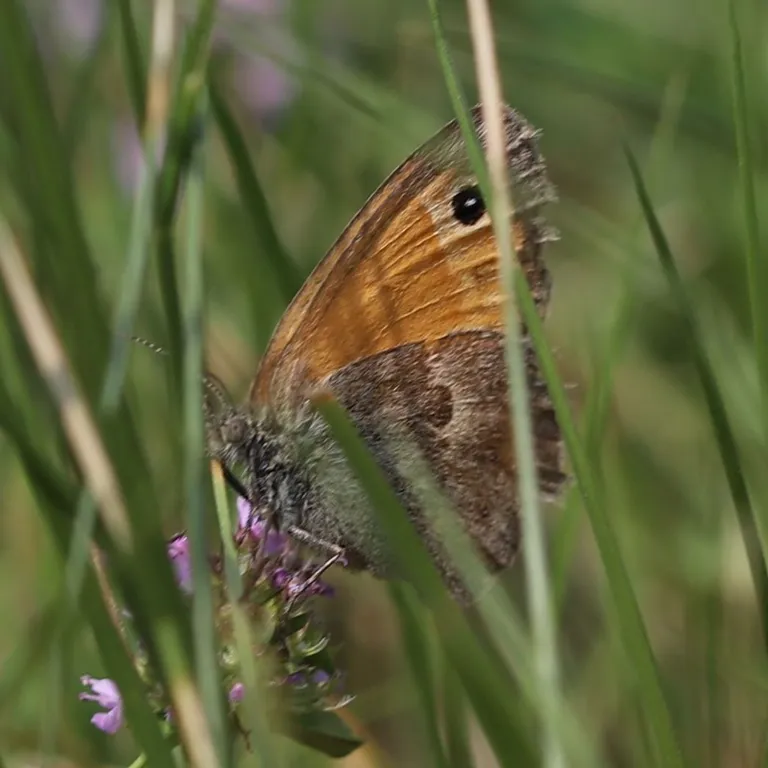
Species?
Coenonympha pamphilus
